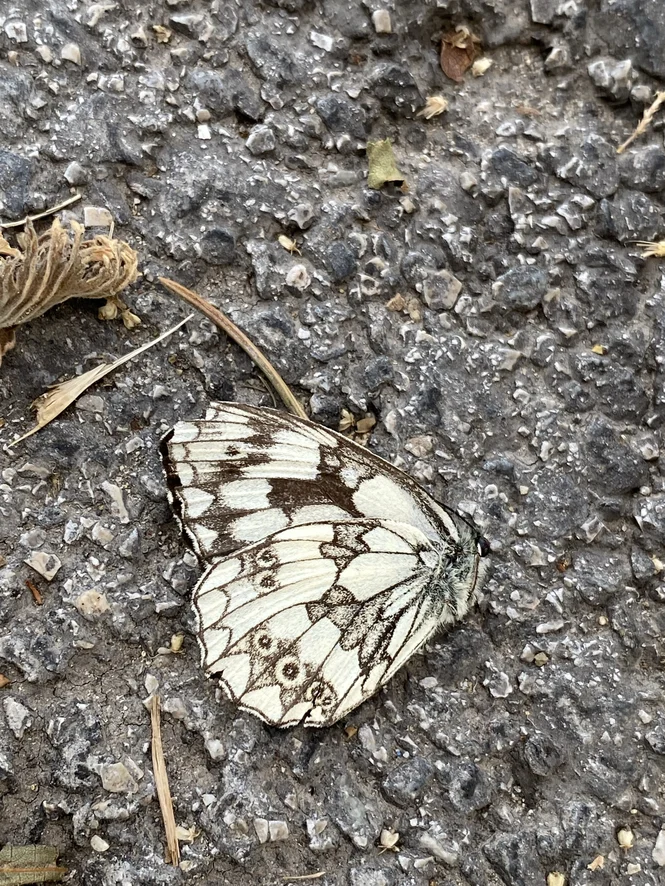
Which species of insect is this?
Melanargia galathea
